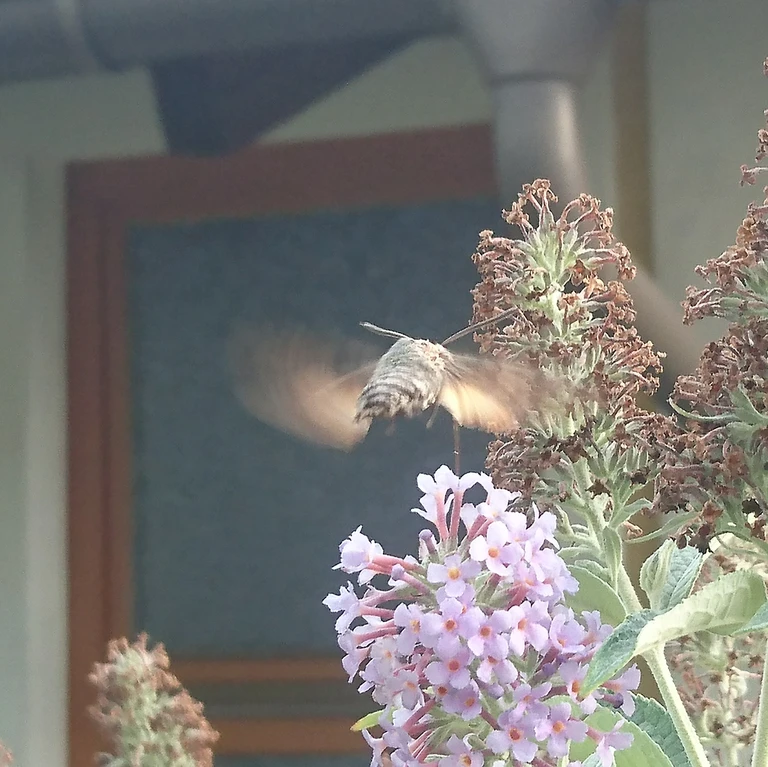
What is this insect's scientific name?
Macroglossum stellatarum
